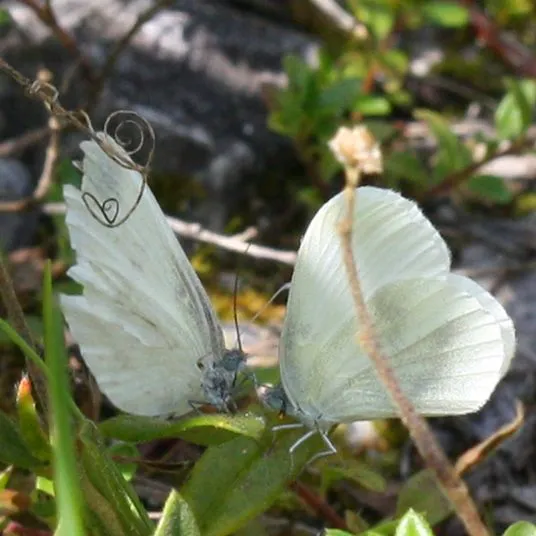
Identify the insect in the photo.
Leptidea sinapis/juvernica
